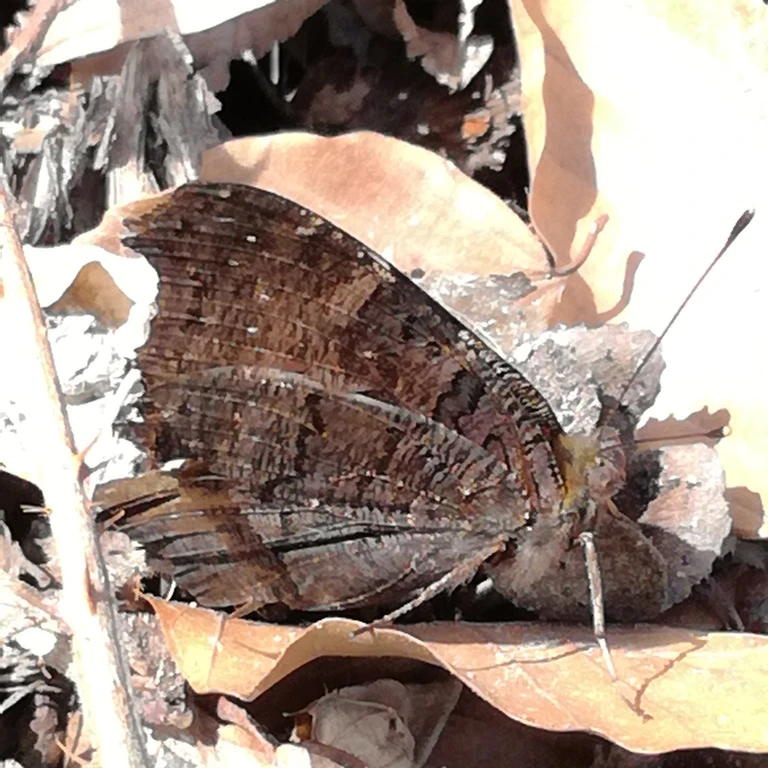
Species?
Aglais io
